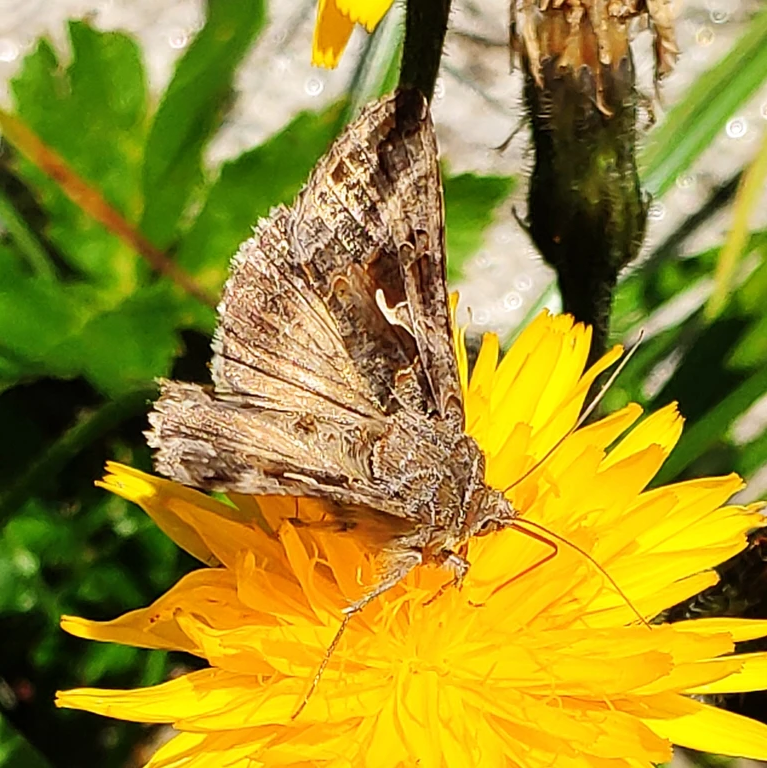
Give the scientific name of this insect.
Autographa gamma
